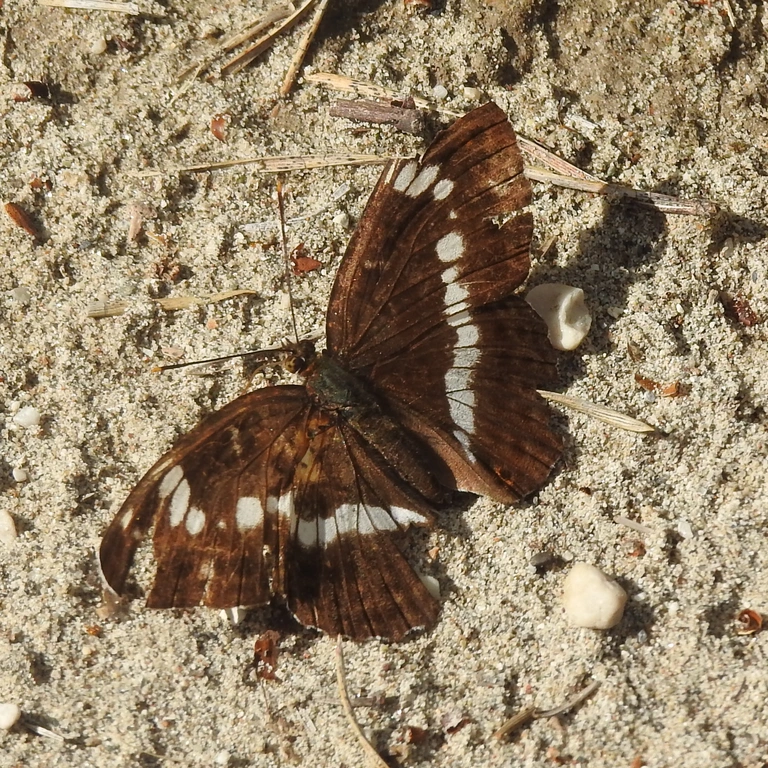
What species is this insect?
Limenitis camilla (also Ladoga camilla)
